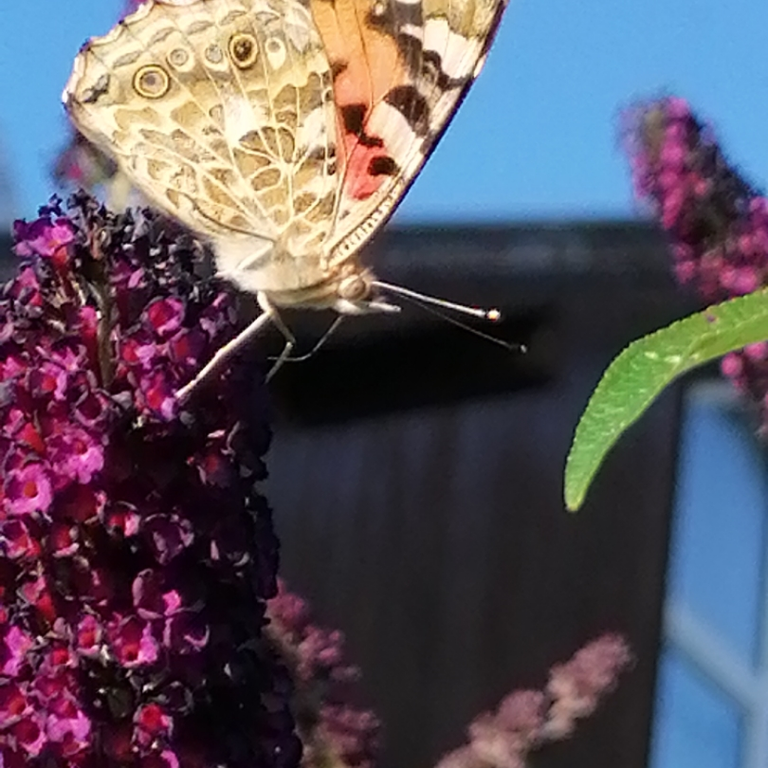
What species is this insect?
Vanessa cardui
